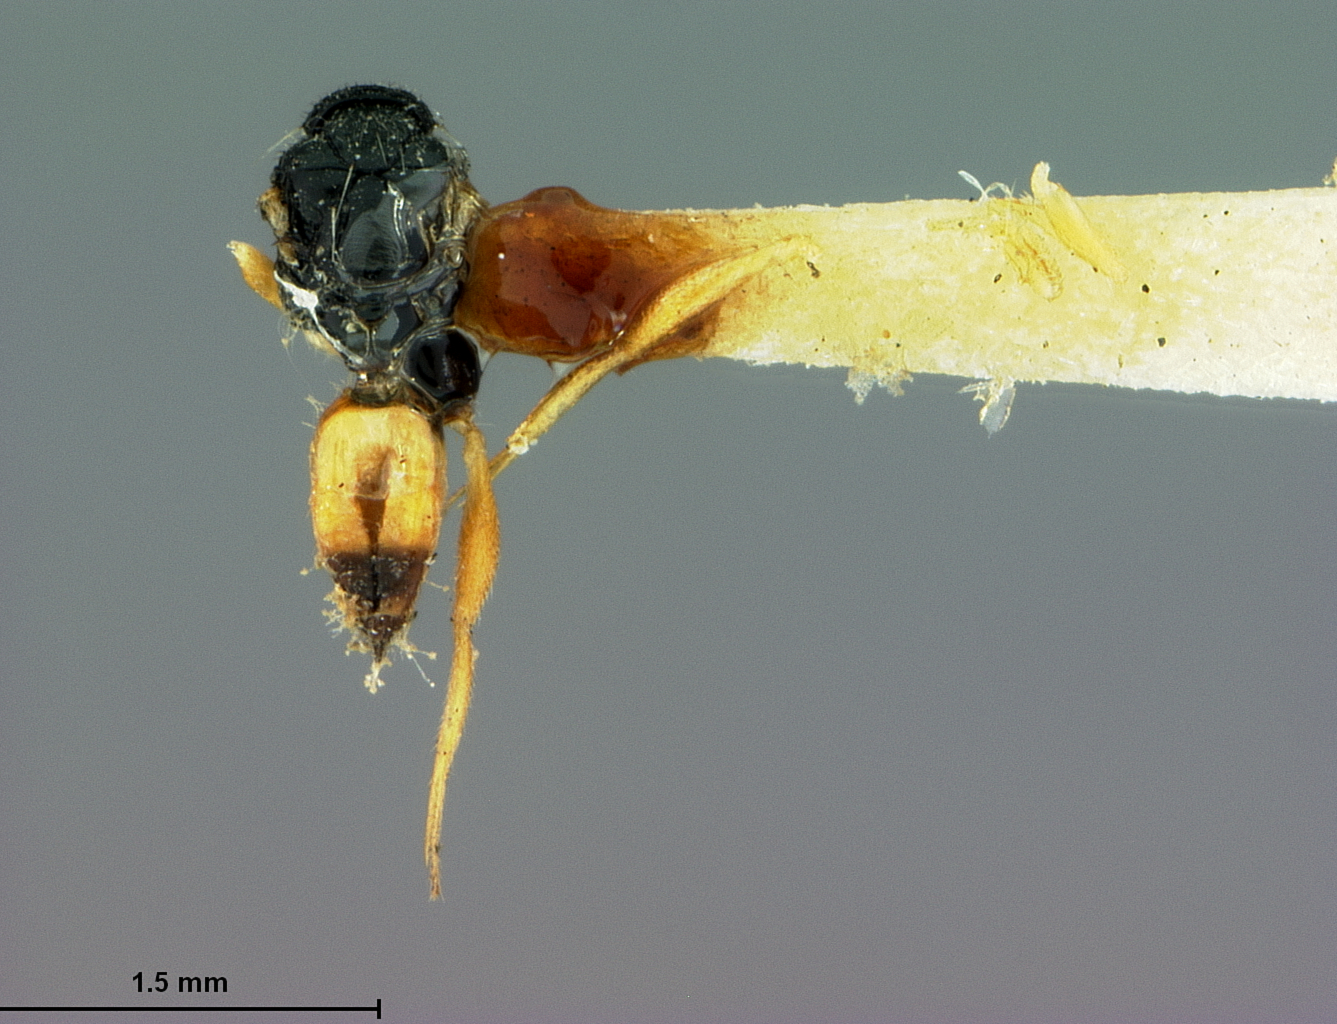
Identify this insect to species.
Euplectrus australiensis
